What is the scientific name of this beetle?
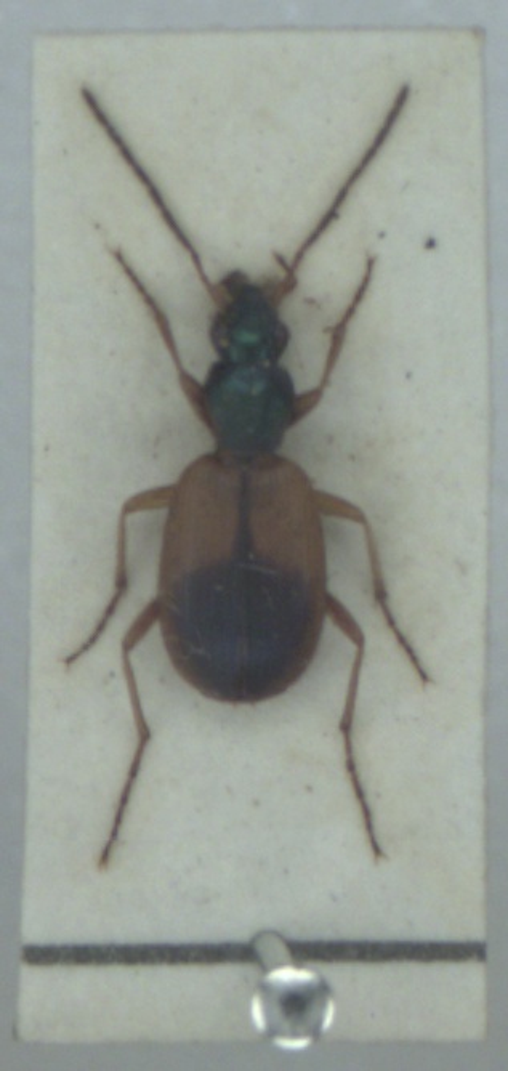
Anchomenus dorsalis
